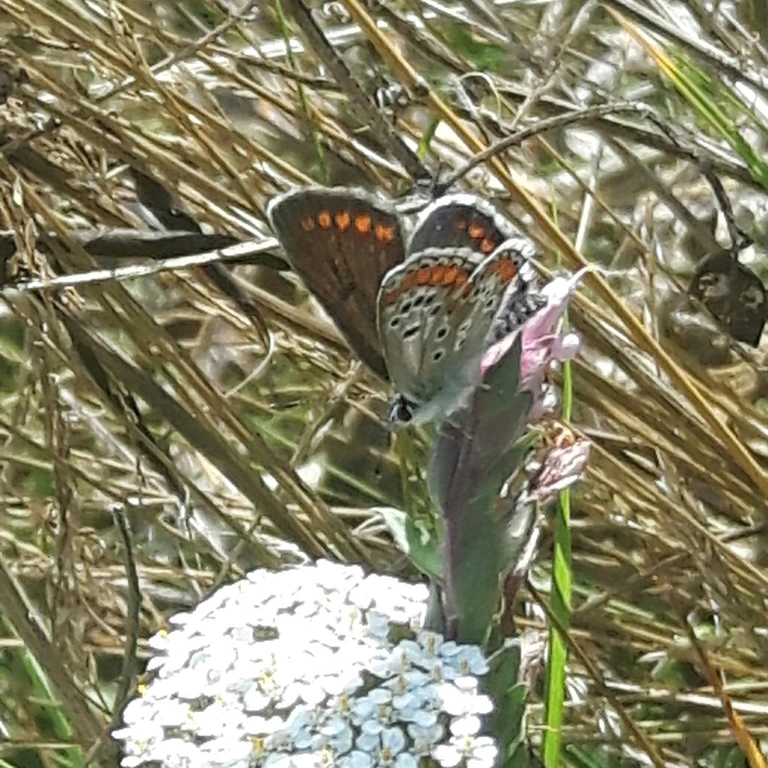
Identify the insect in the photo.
Aricia agestis/artaxerxes
